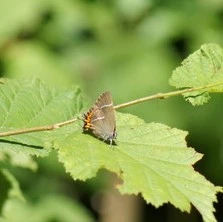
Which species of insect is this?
Satyrium w-album
